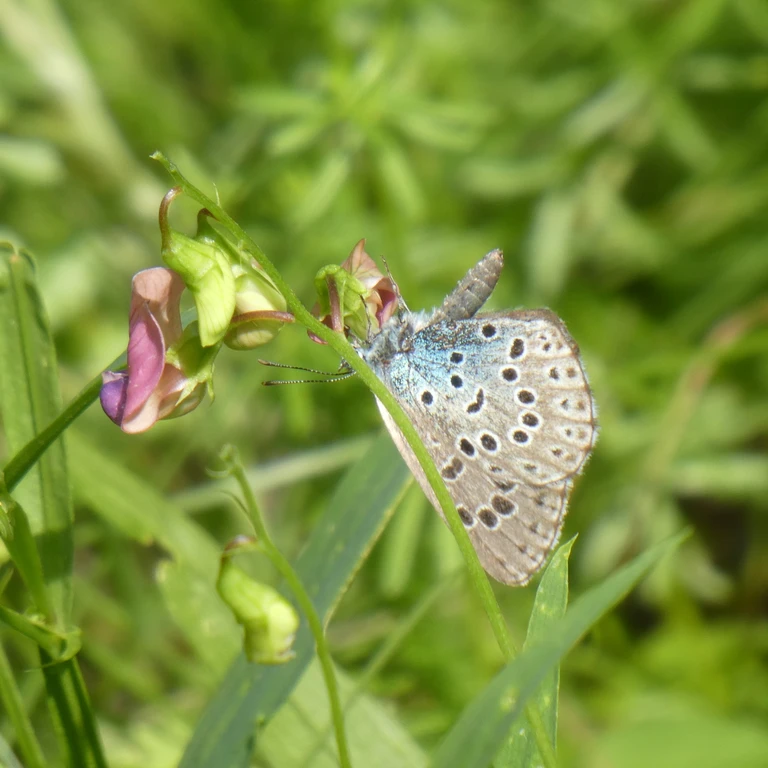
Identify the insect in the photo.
Phengaris arion (also Maculinea arion)
